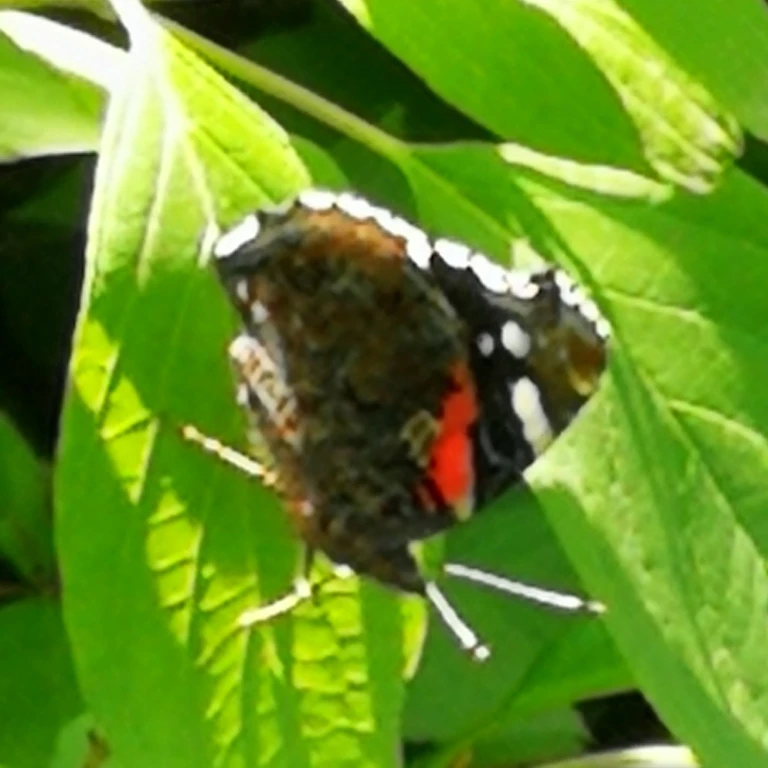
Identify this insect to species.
Vanessa atalanta
